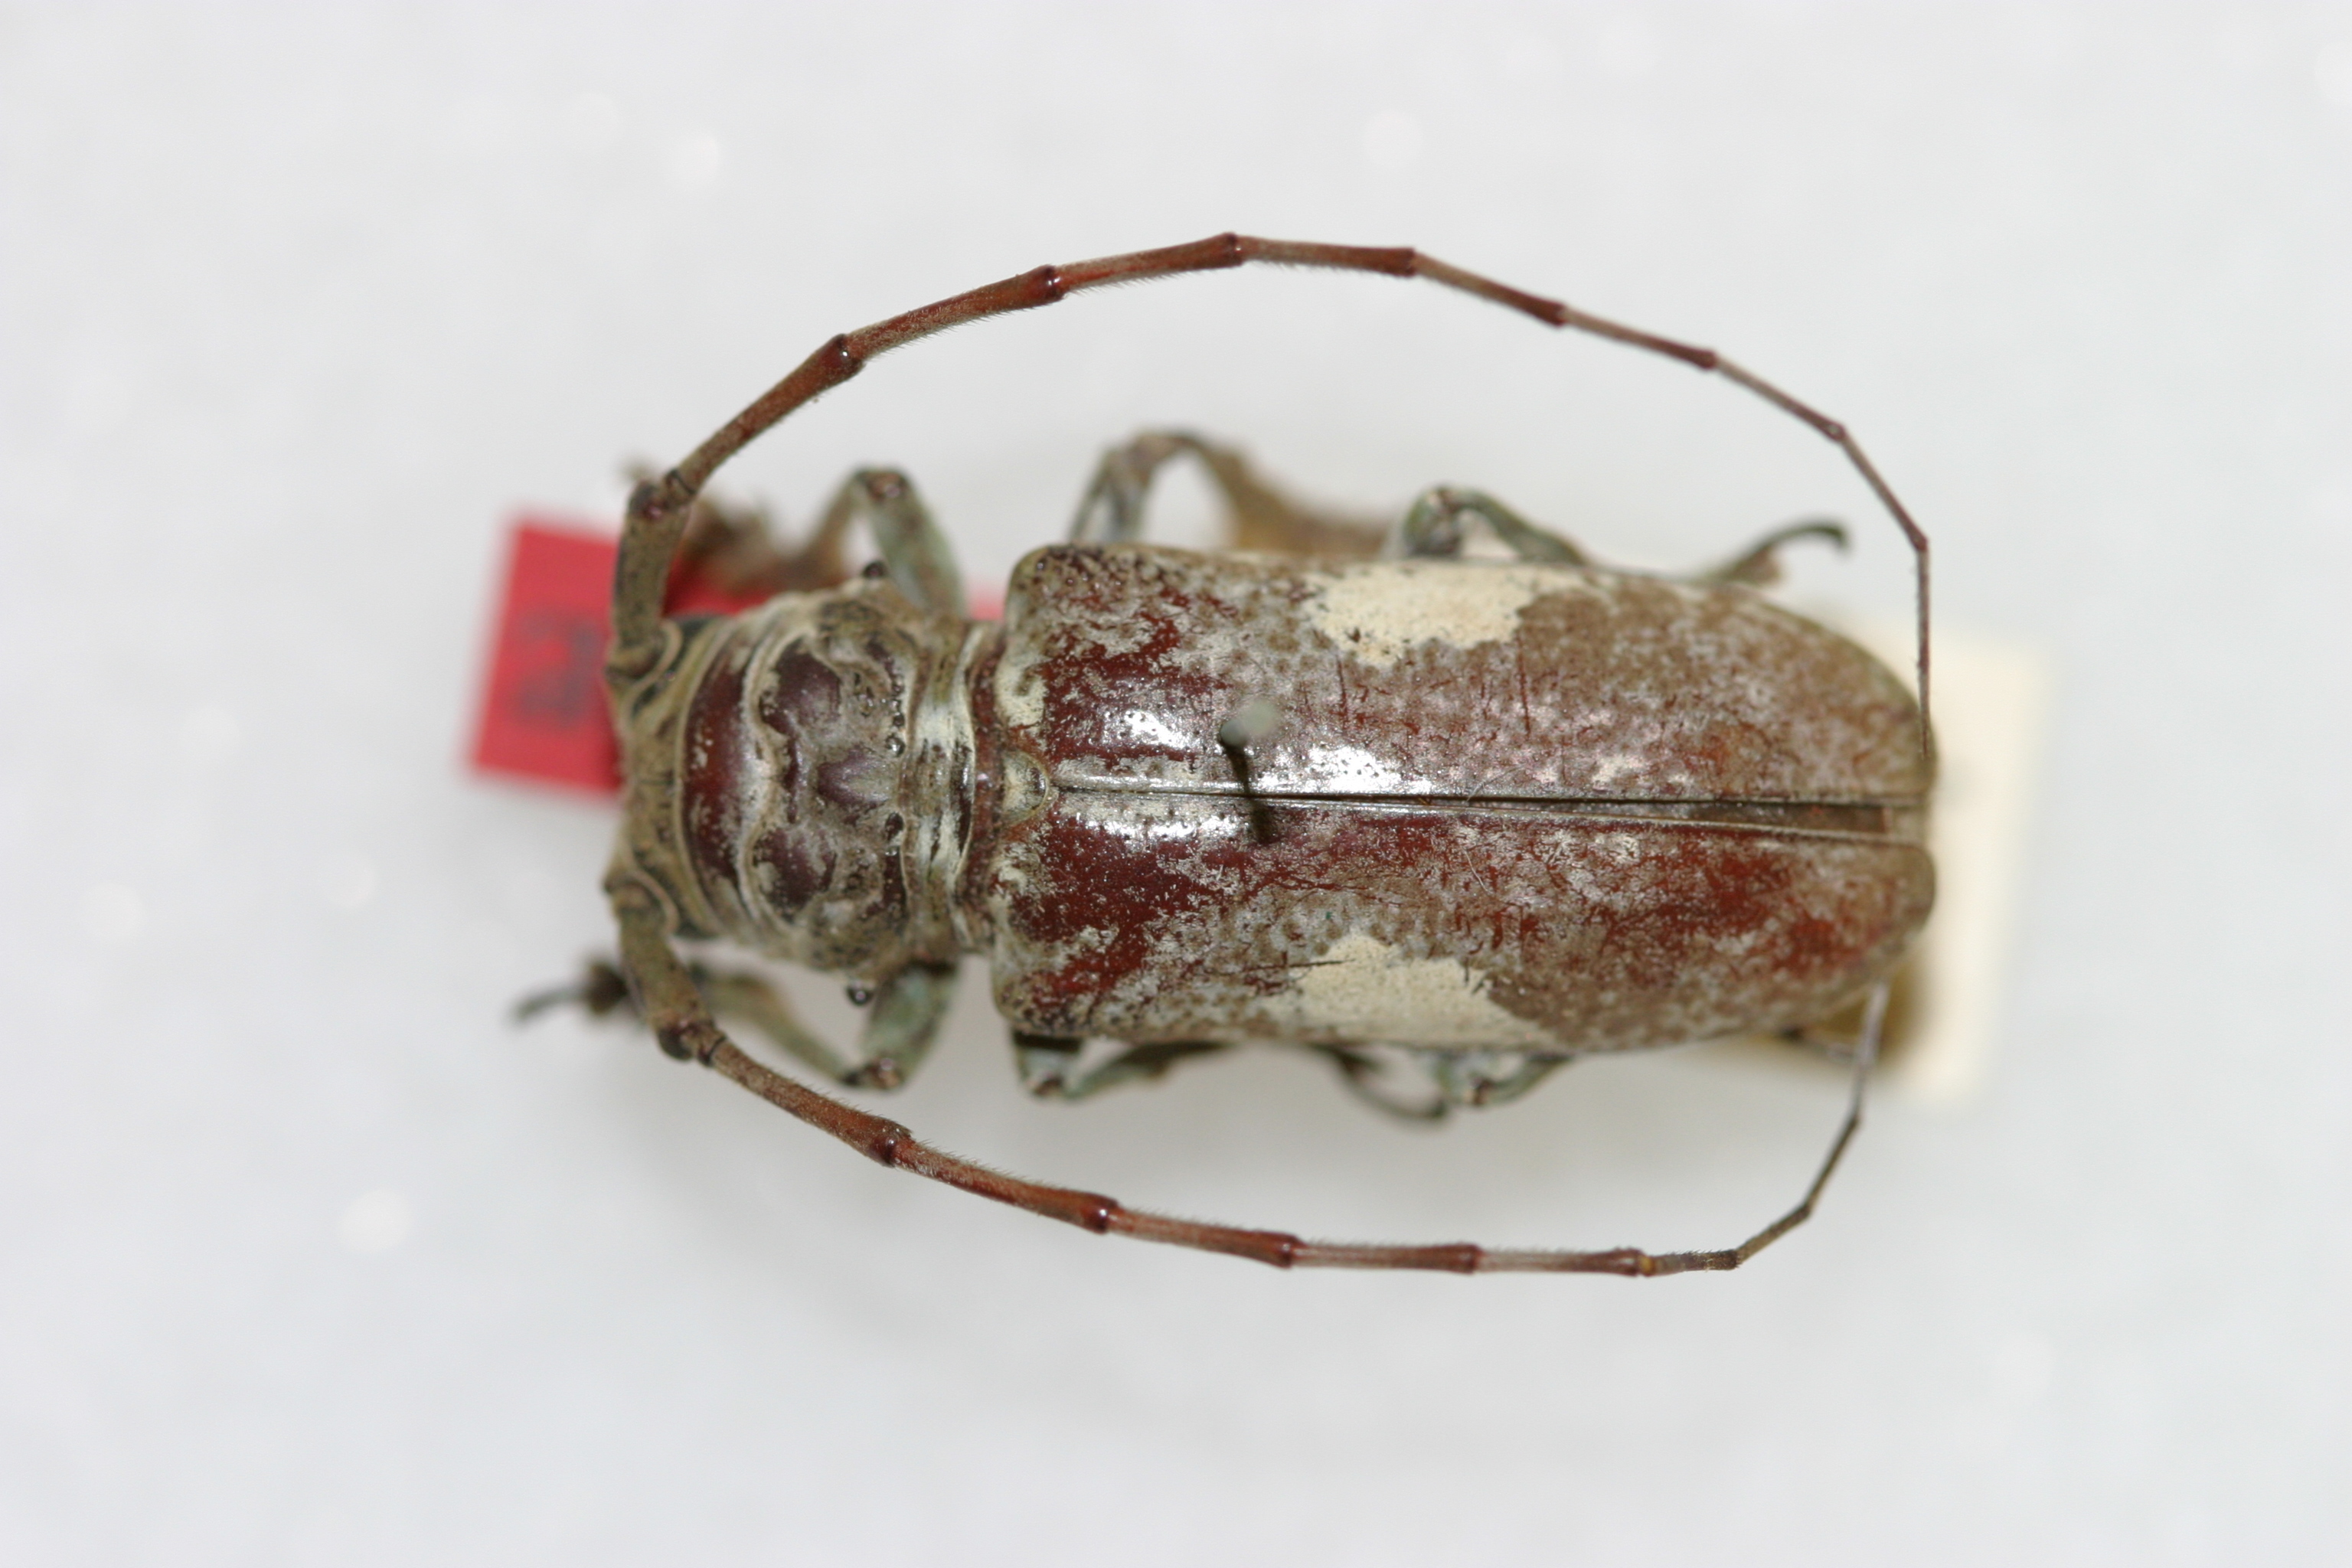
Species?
Prosopocera blairi
